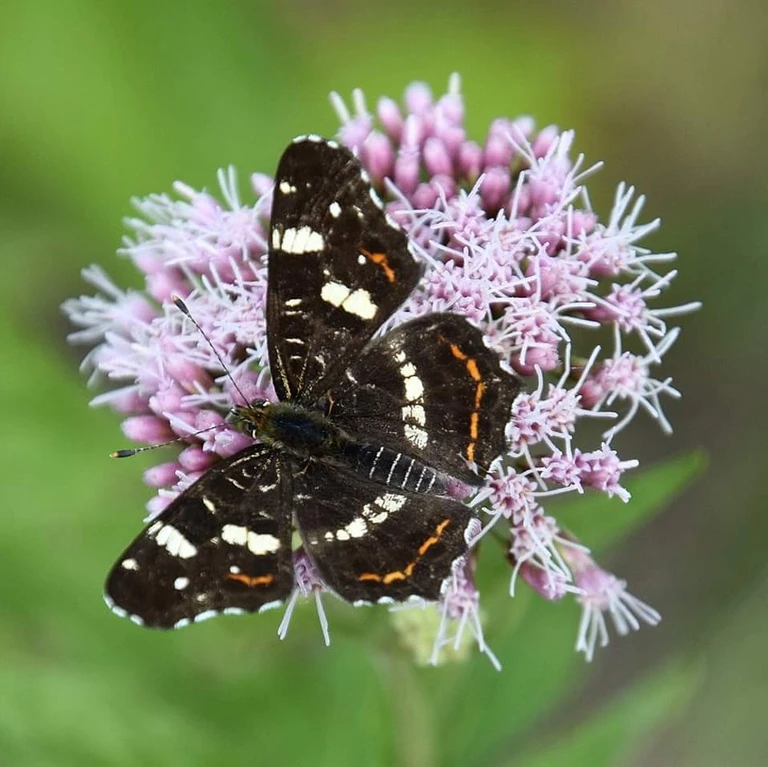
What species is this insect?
Araschnia levana
